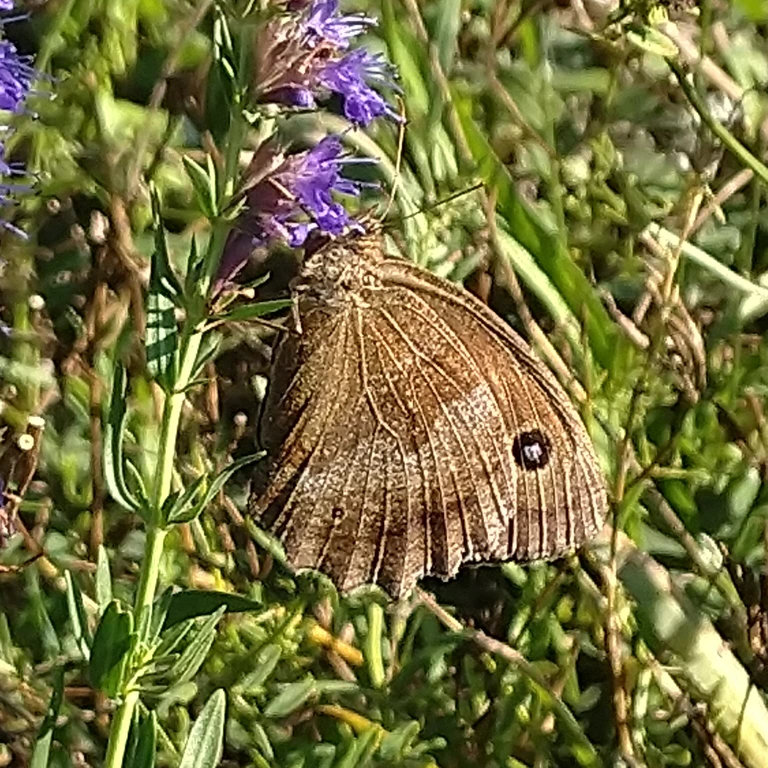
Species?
Minois dryas
